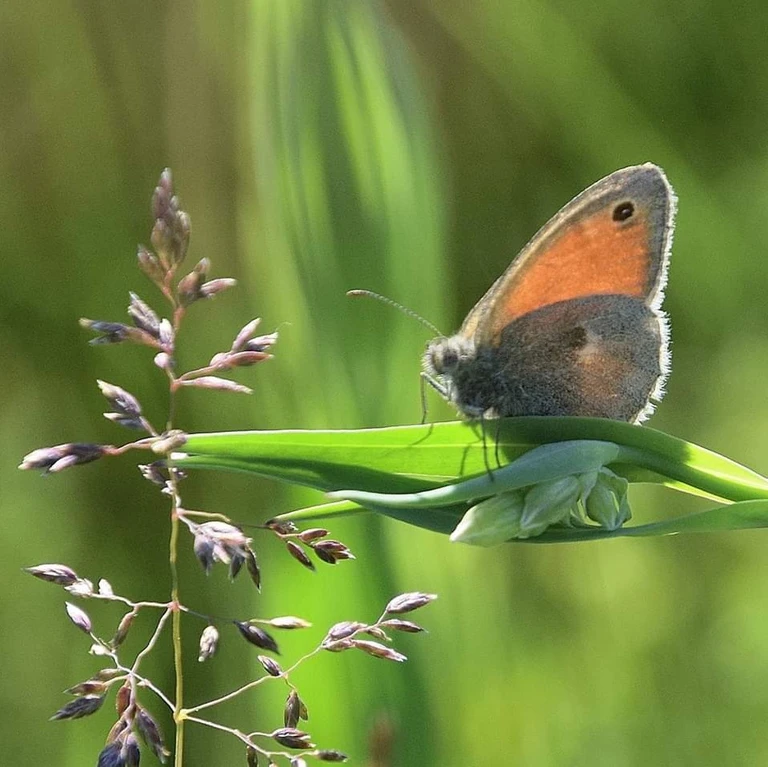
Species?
Coenonympha pamphilus
